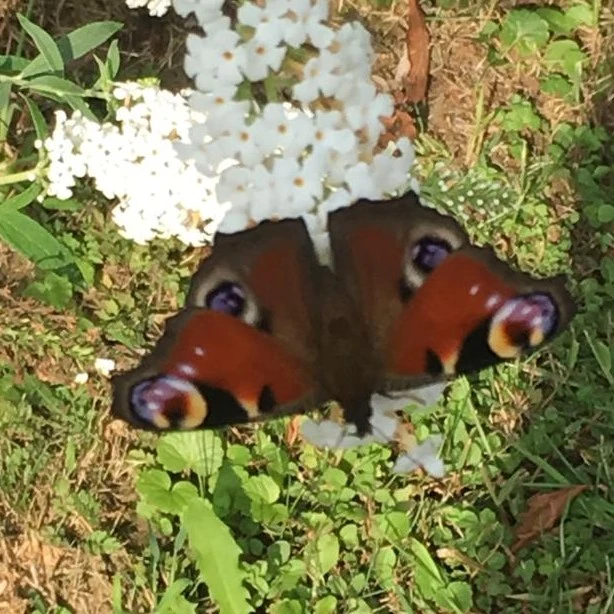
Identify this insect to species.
Aglais io
